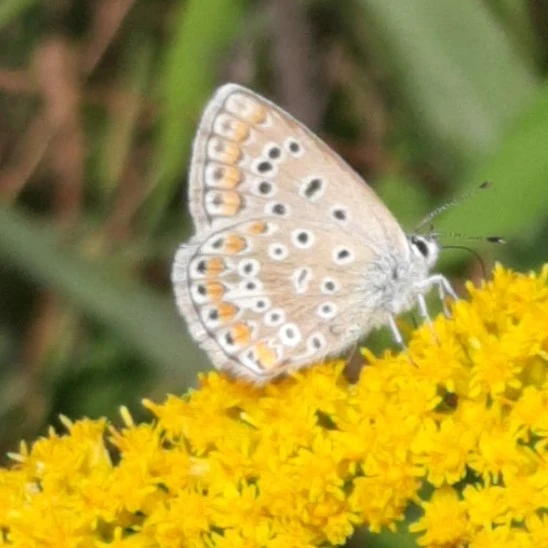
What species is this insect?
Polyommatus icarus
